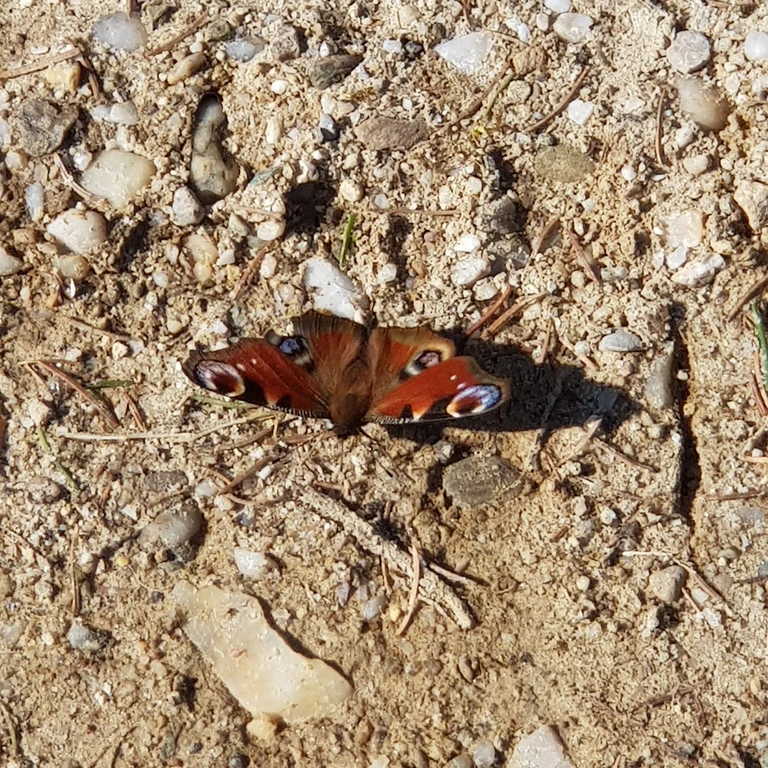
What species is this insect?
Aglais io
